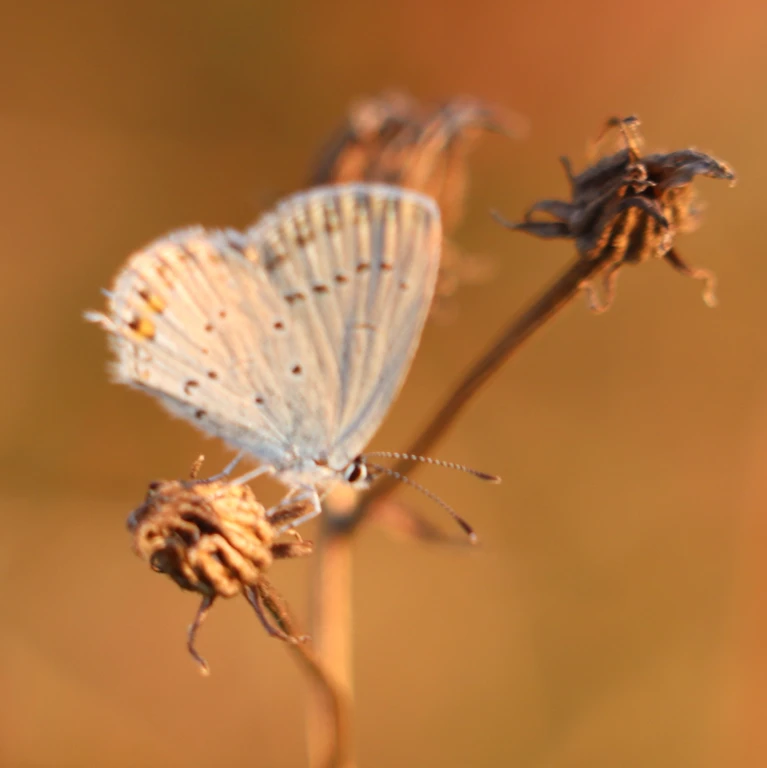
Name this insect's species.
Cupido argiades (also Elkalyce argiades)
